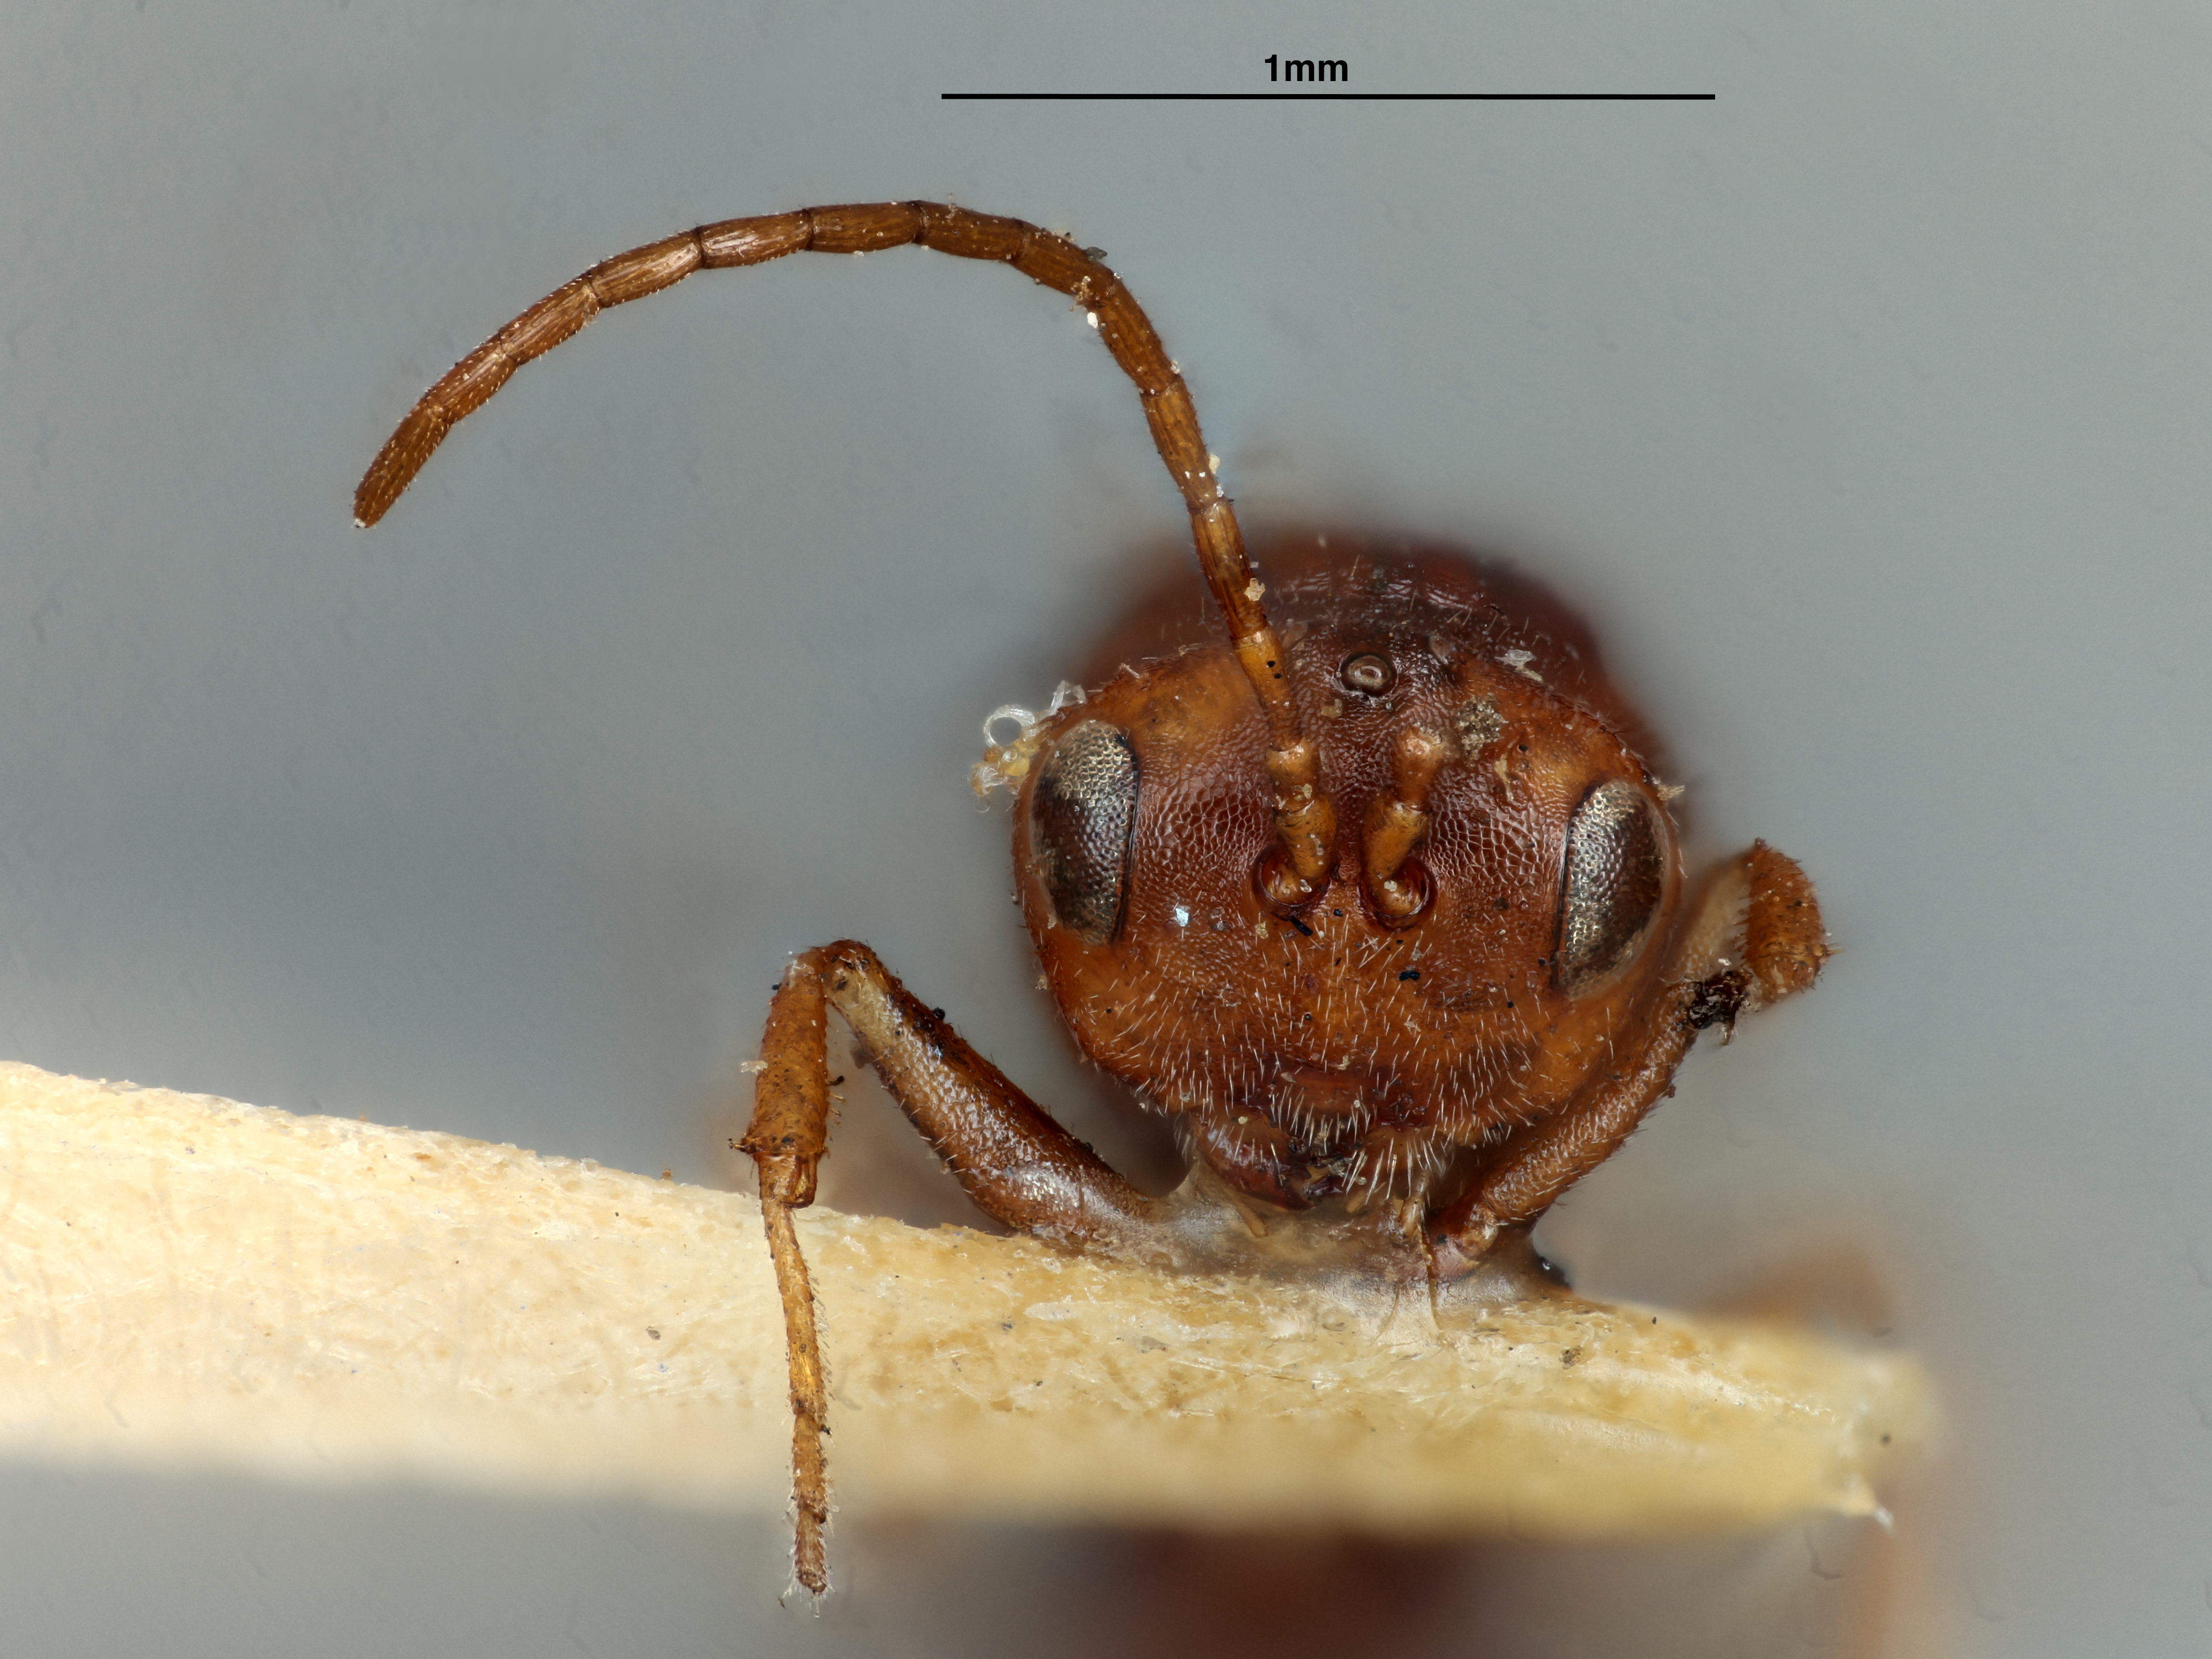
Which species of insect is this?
Aulax chrysothamni
